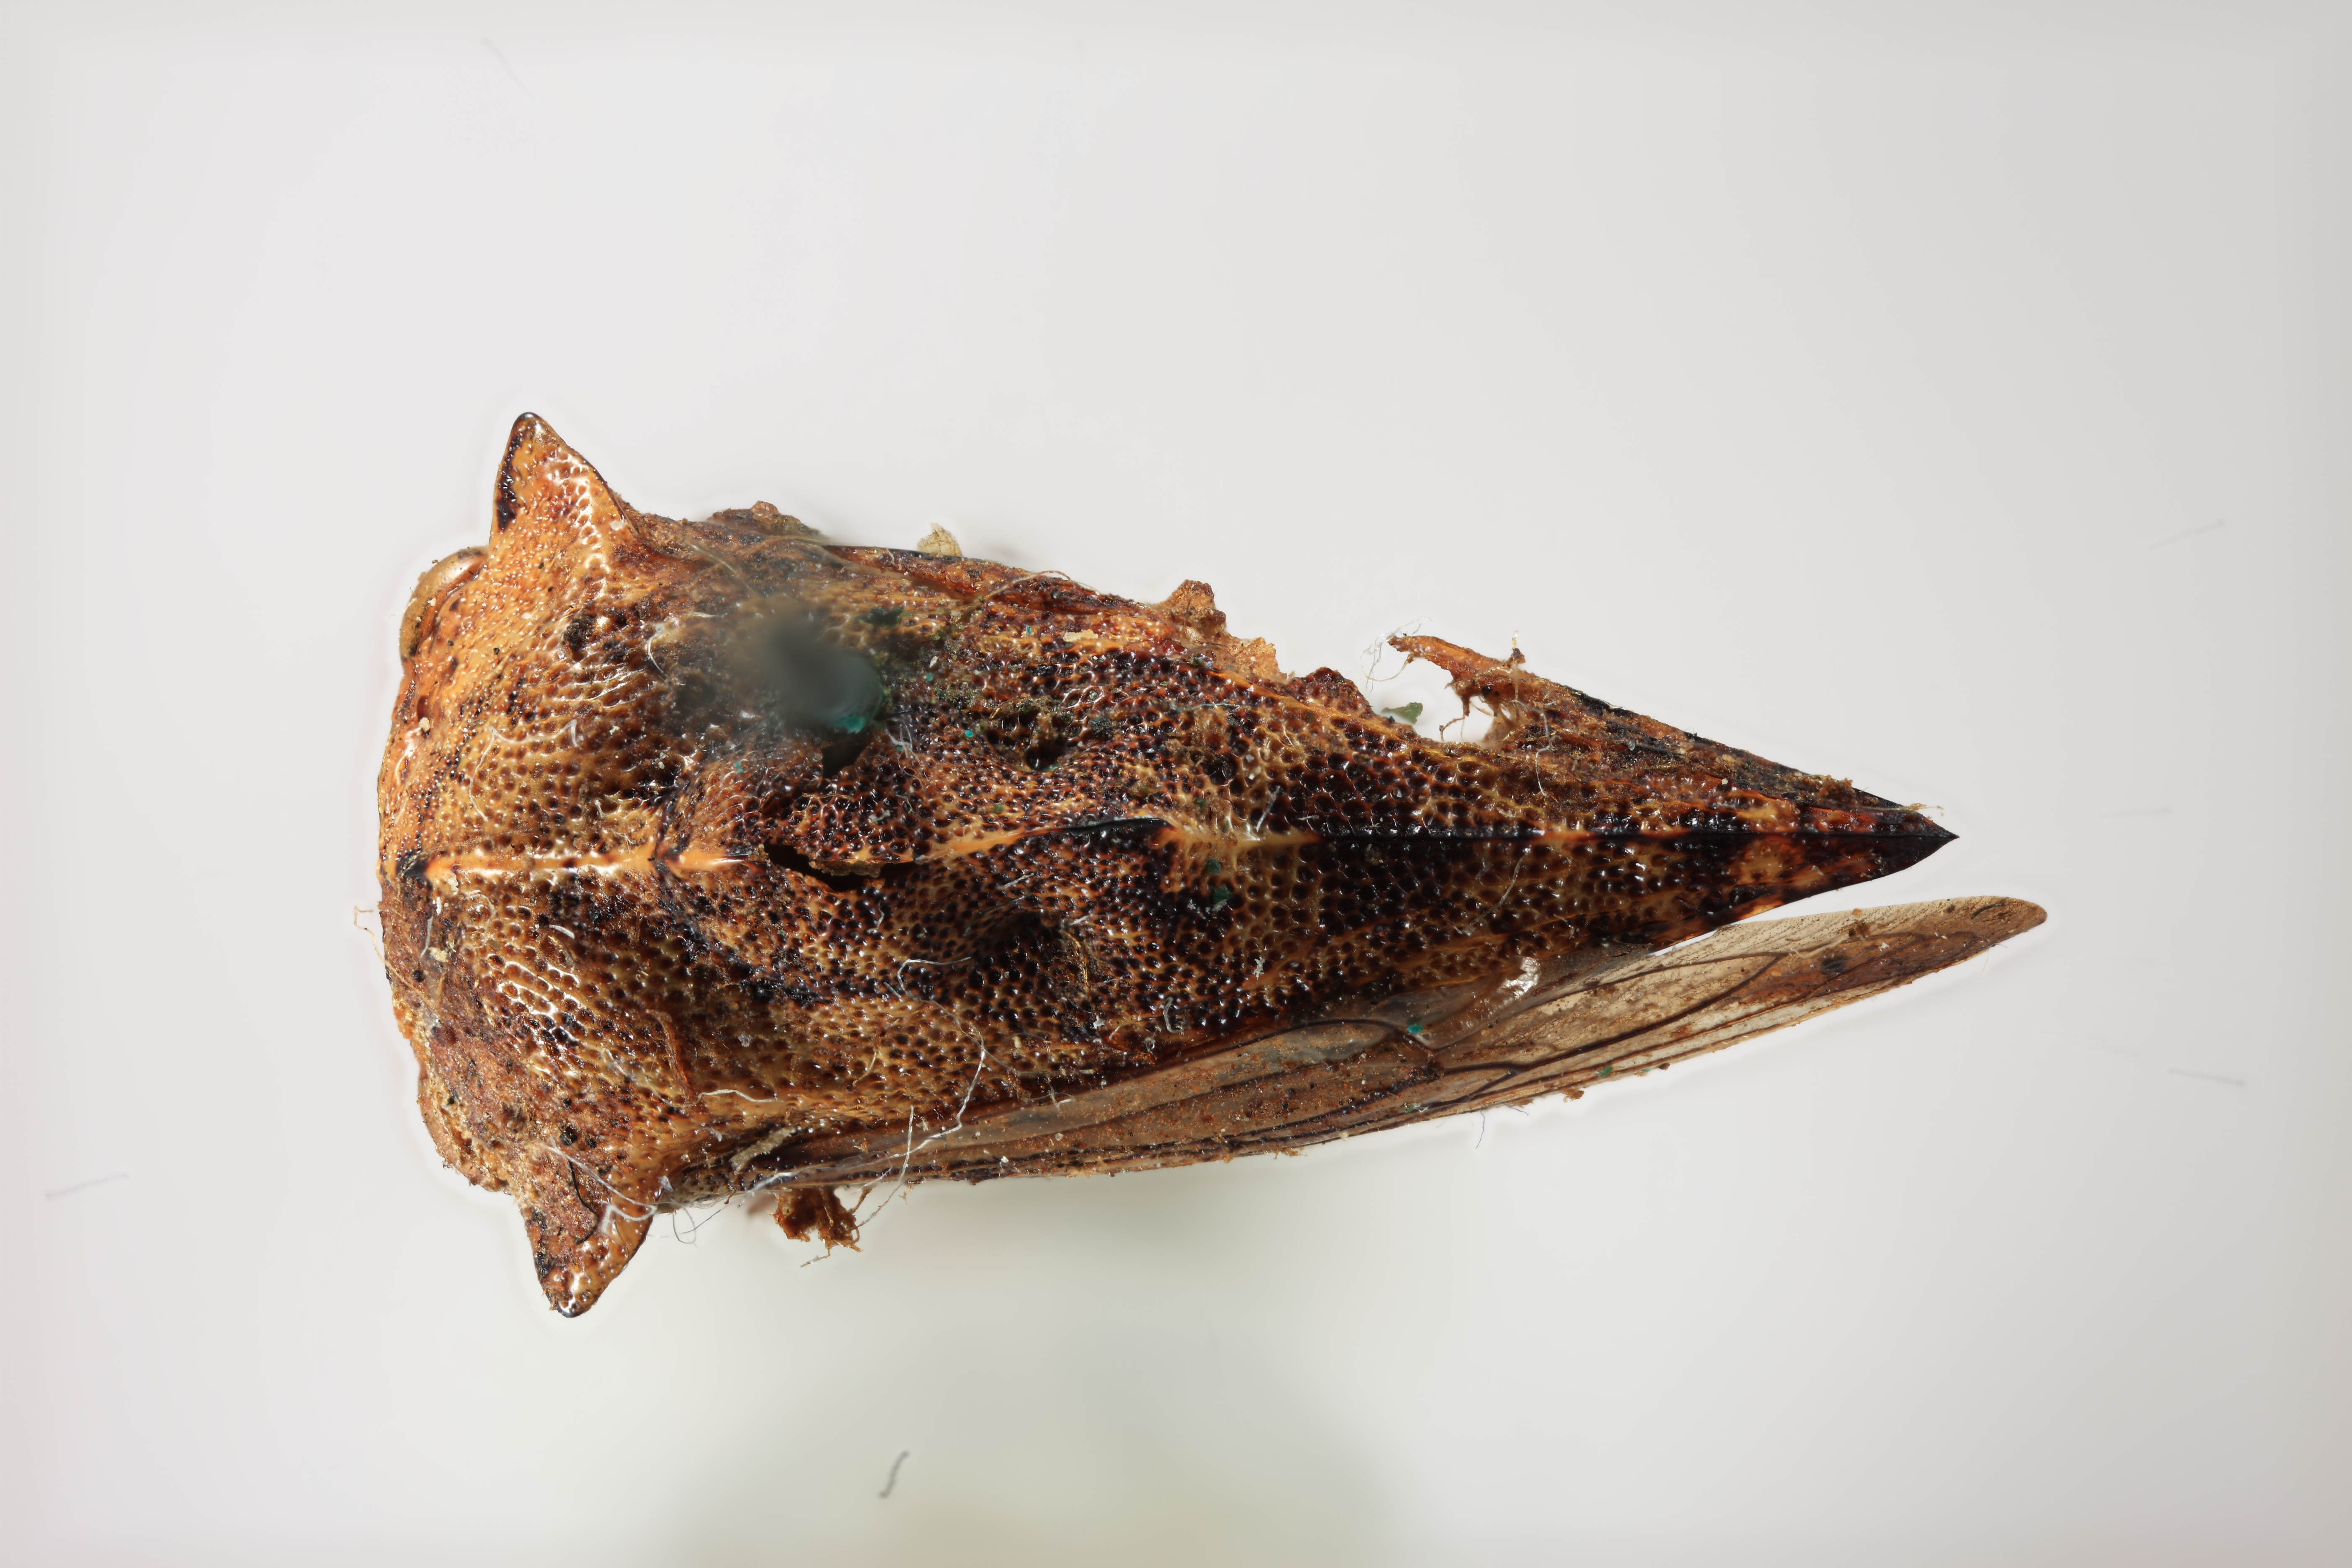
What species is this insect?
Telamona concava
